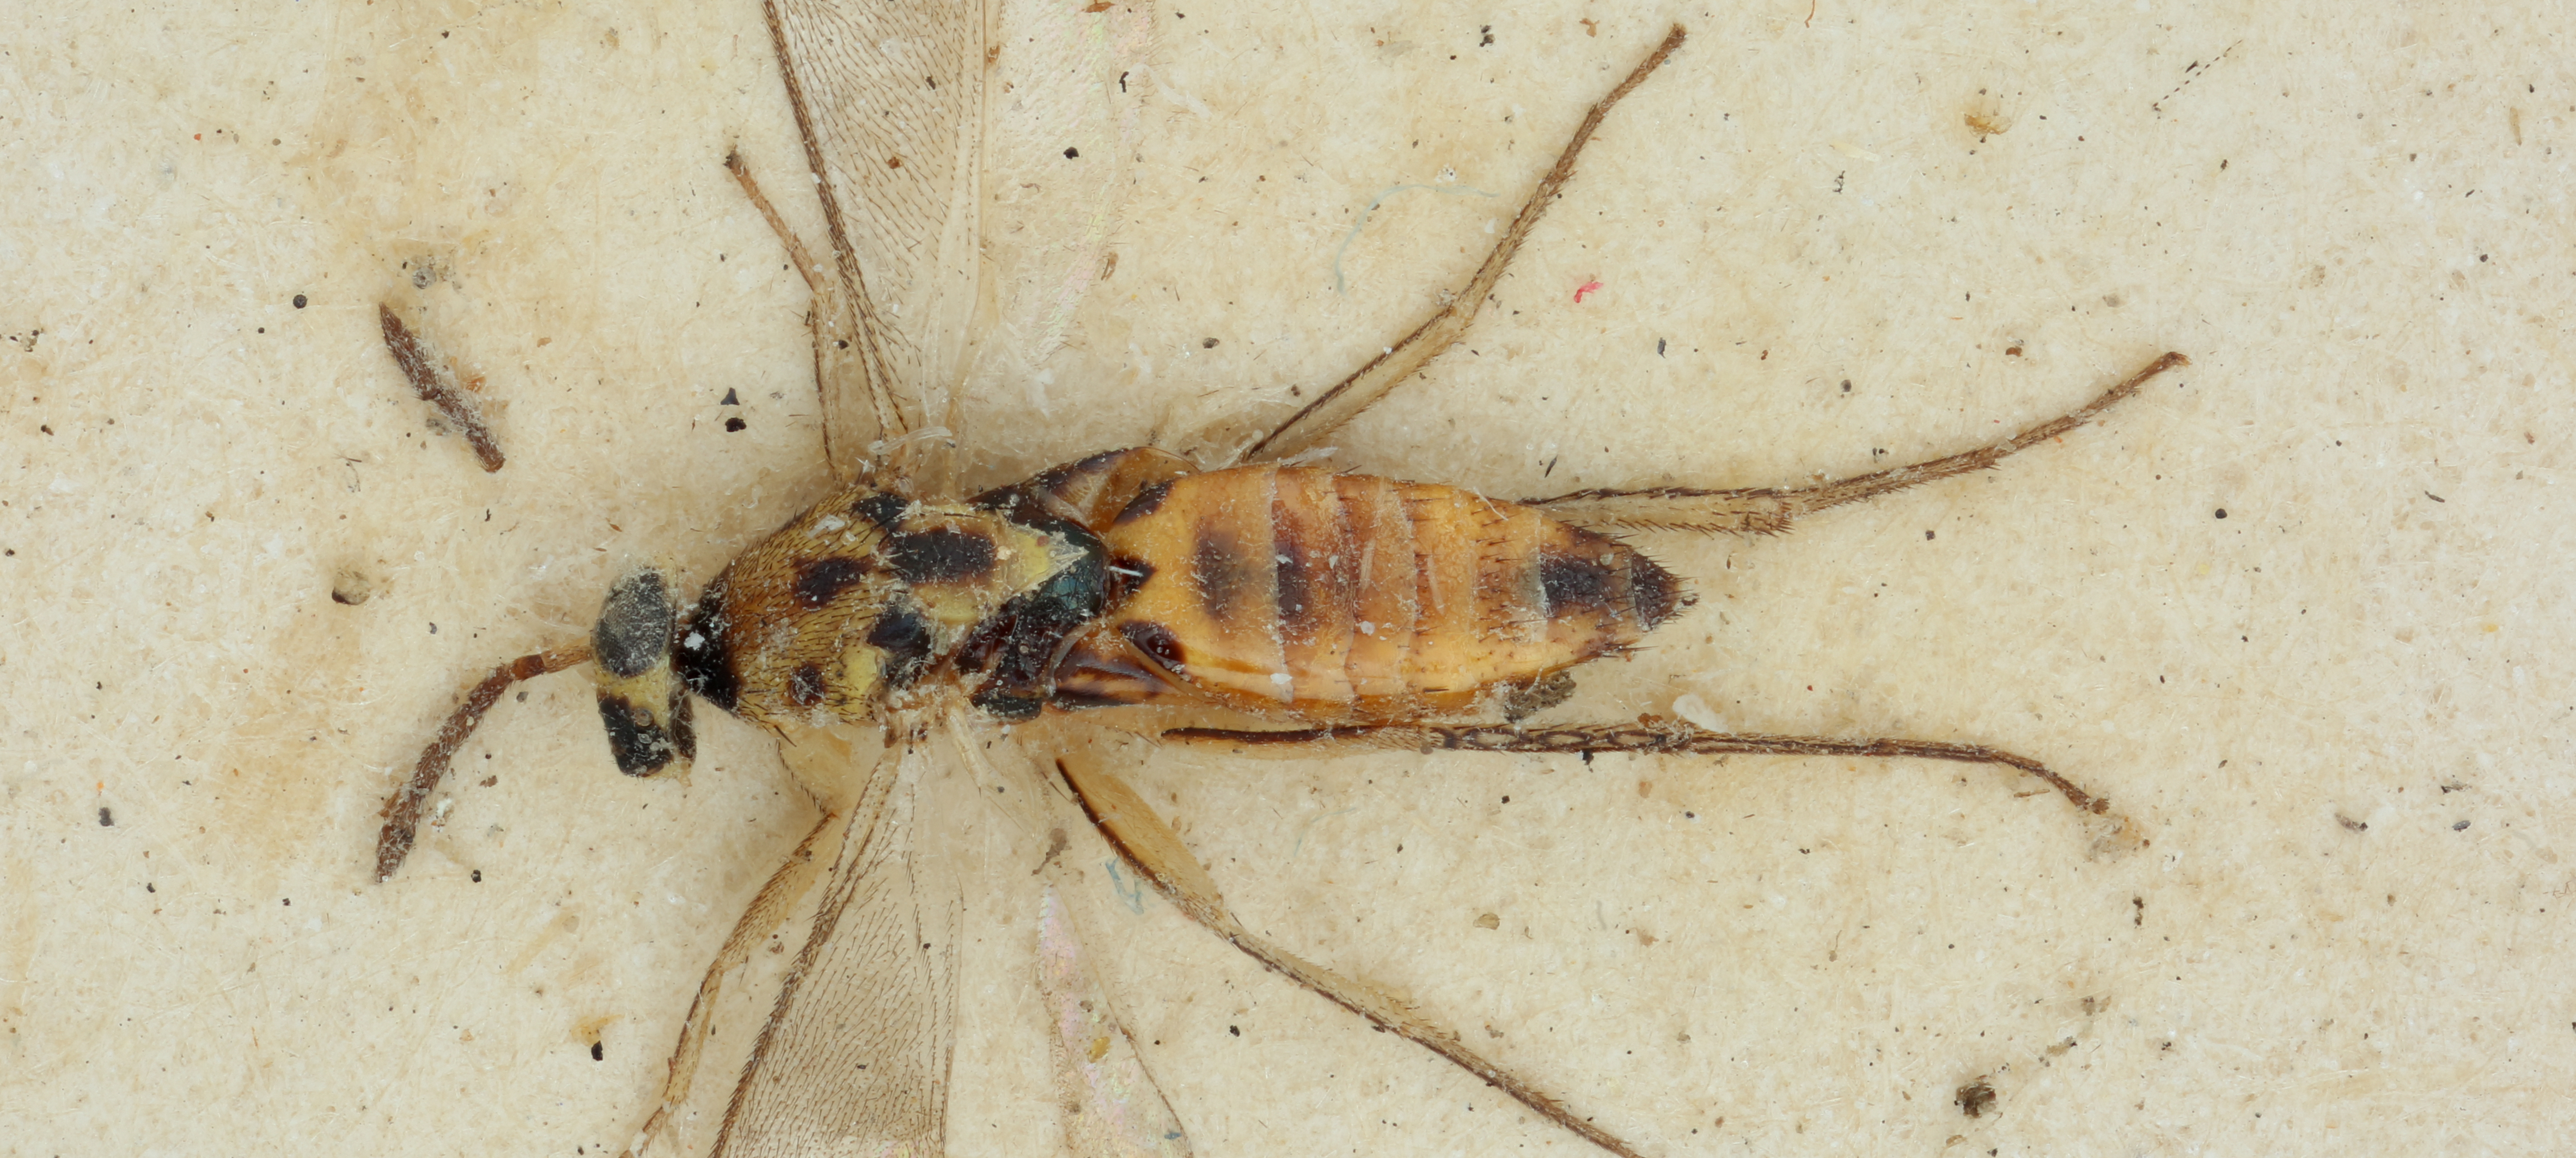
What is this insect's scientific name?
Elasmus japonicus
